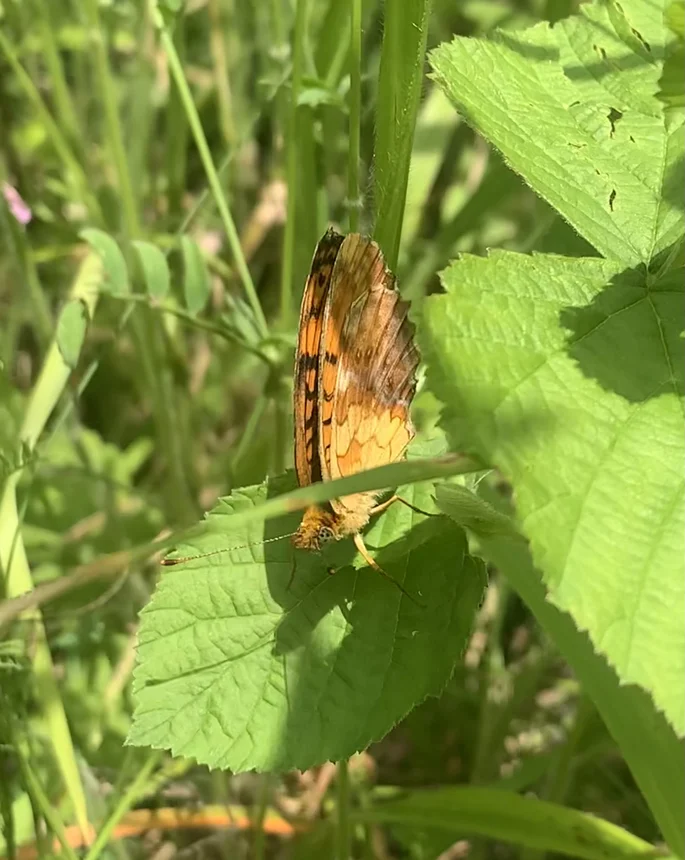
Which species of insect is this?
Brenthis daphne
